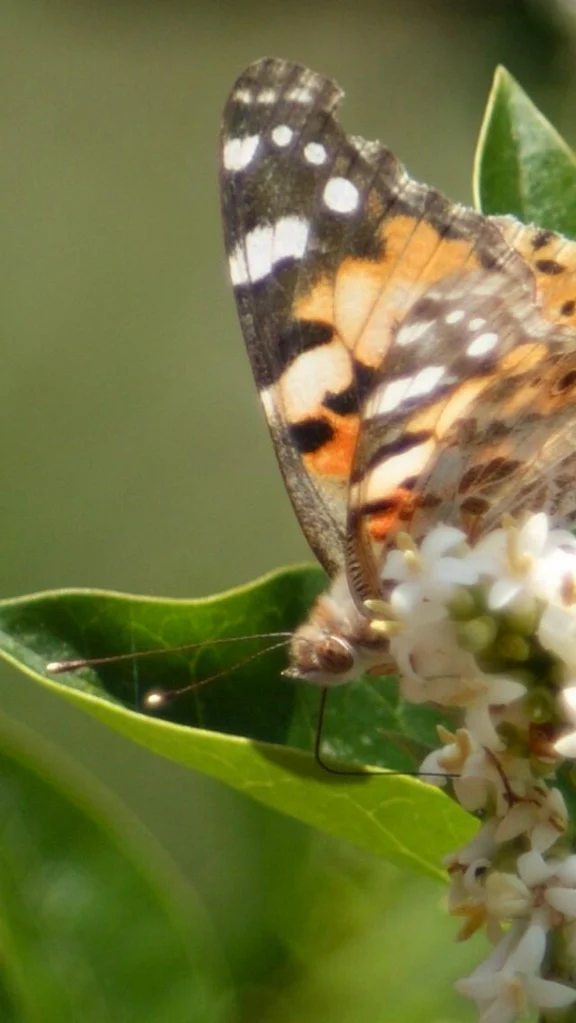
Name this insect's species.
Vanessa cardui
